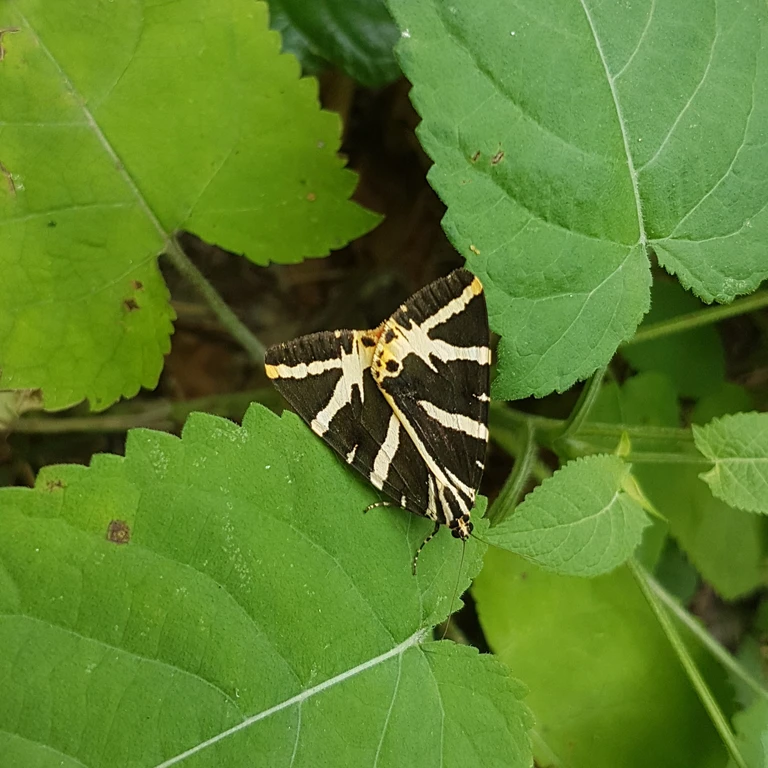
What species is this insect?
Euplagia quadripunctaria
